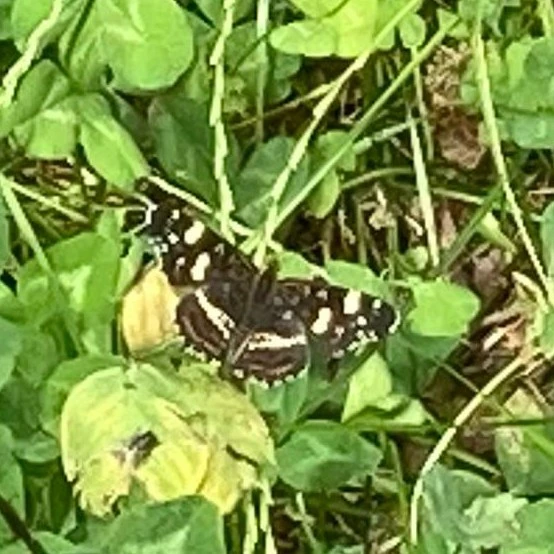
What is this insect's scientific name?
Araschnia levana
